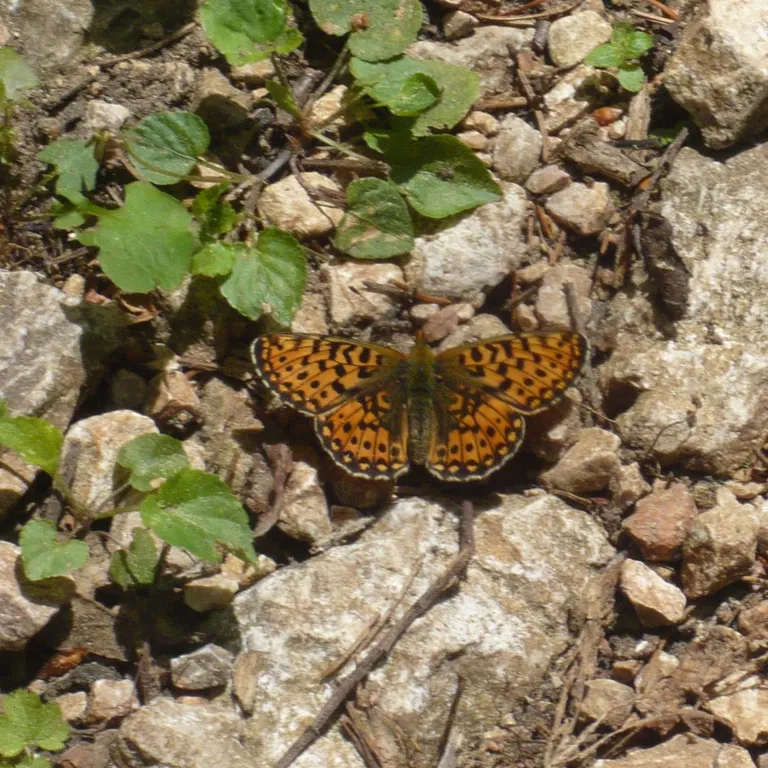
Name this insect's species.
Boloria euphrosyne (also Clossiana euphrosyne)
